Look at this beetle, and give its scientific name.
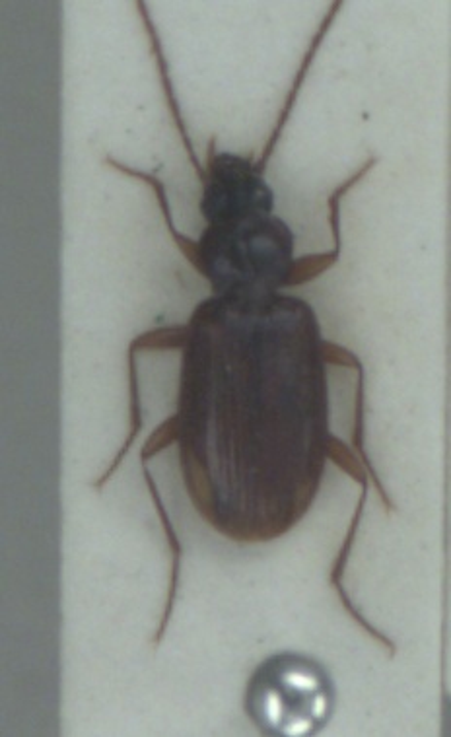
Trechus rubens
